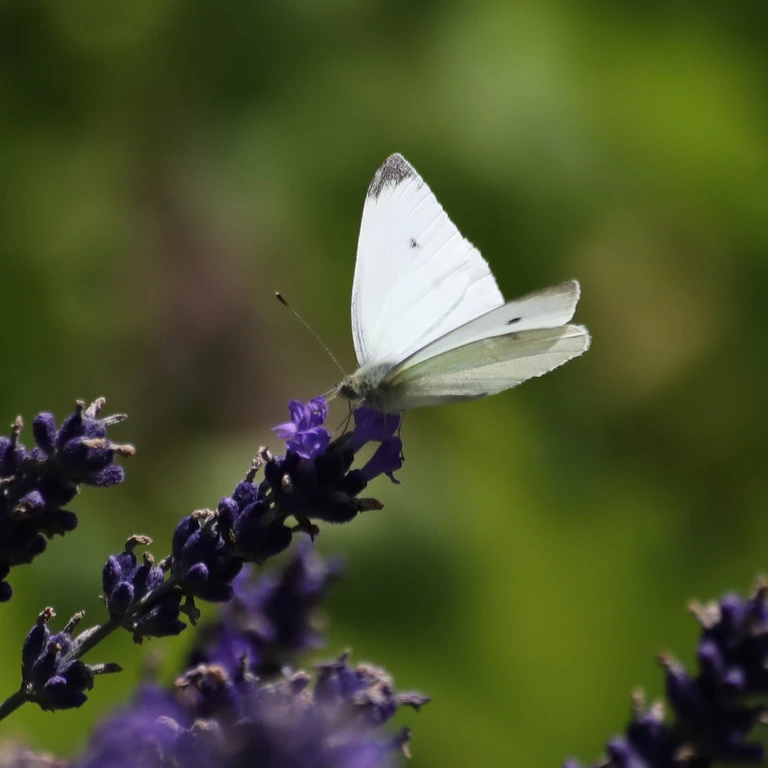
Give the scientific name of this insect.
Pieris rapae
